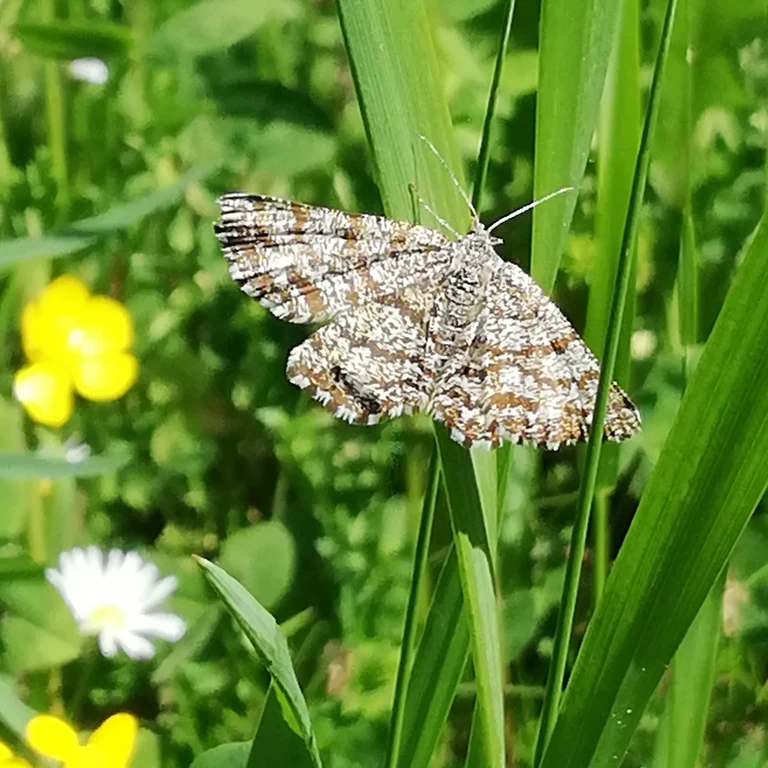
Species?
Ematurga atomaria
